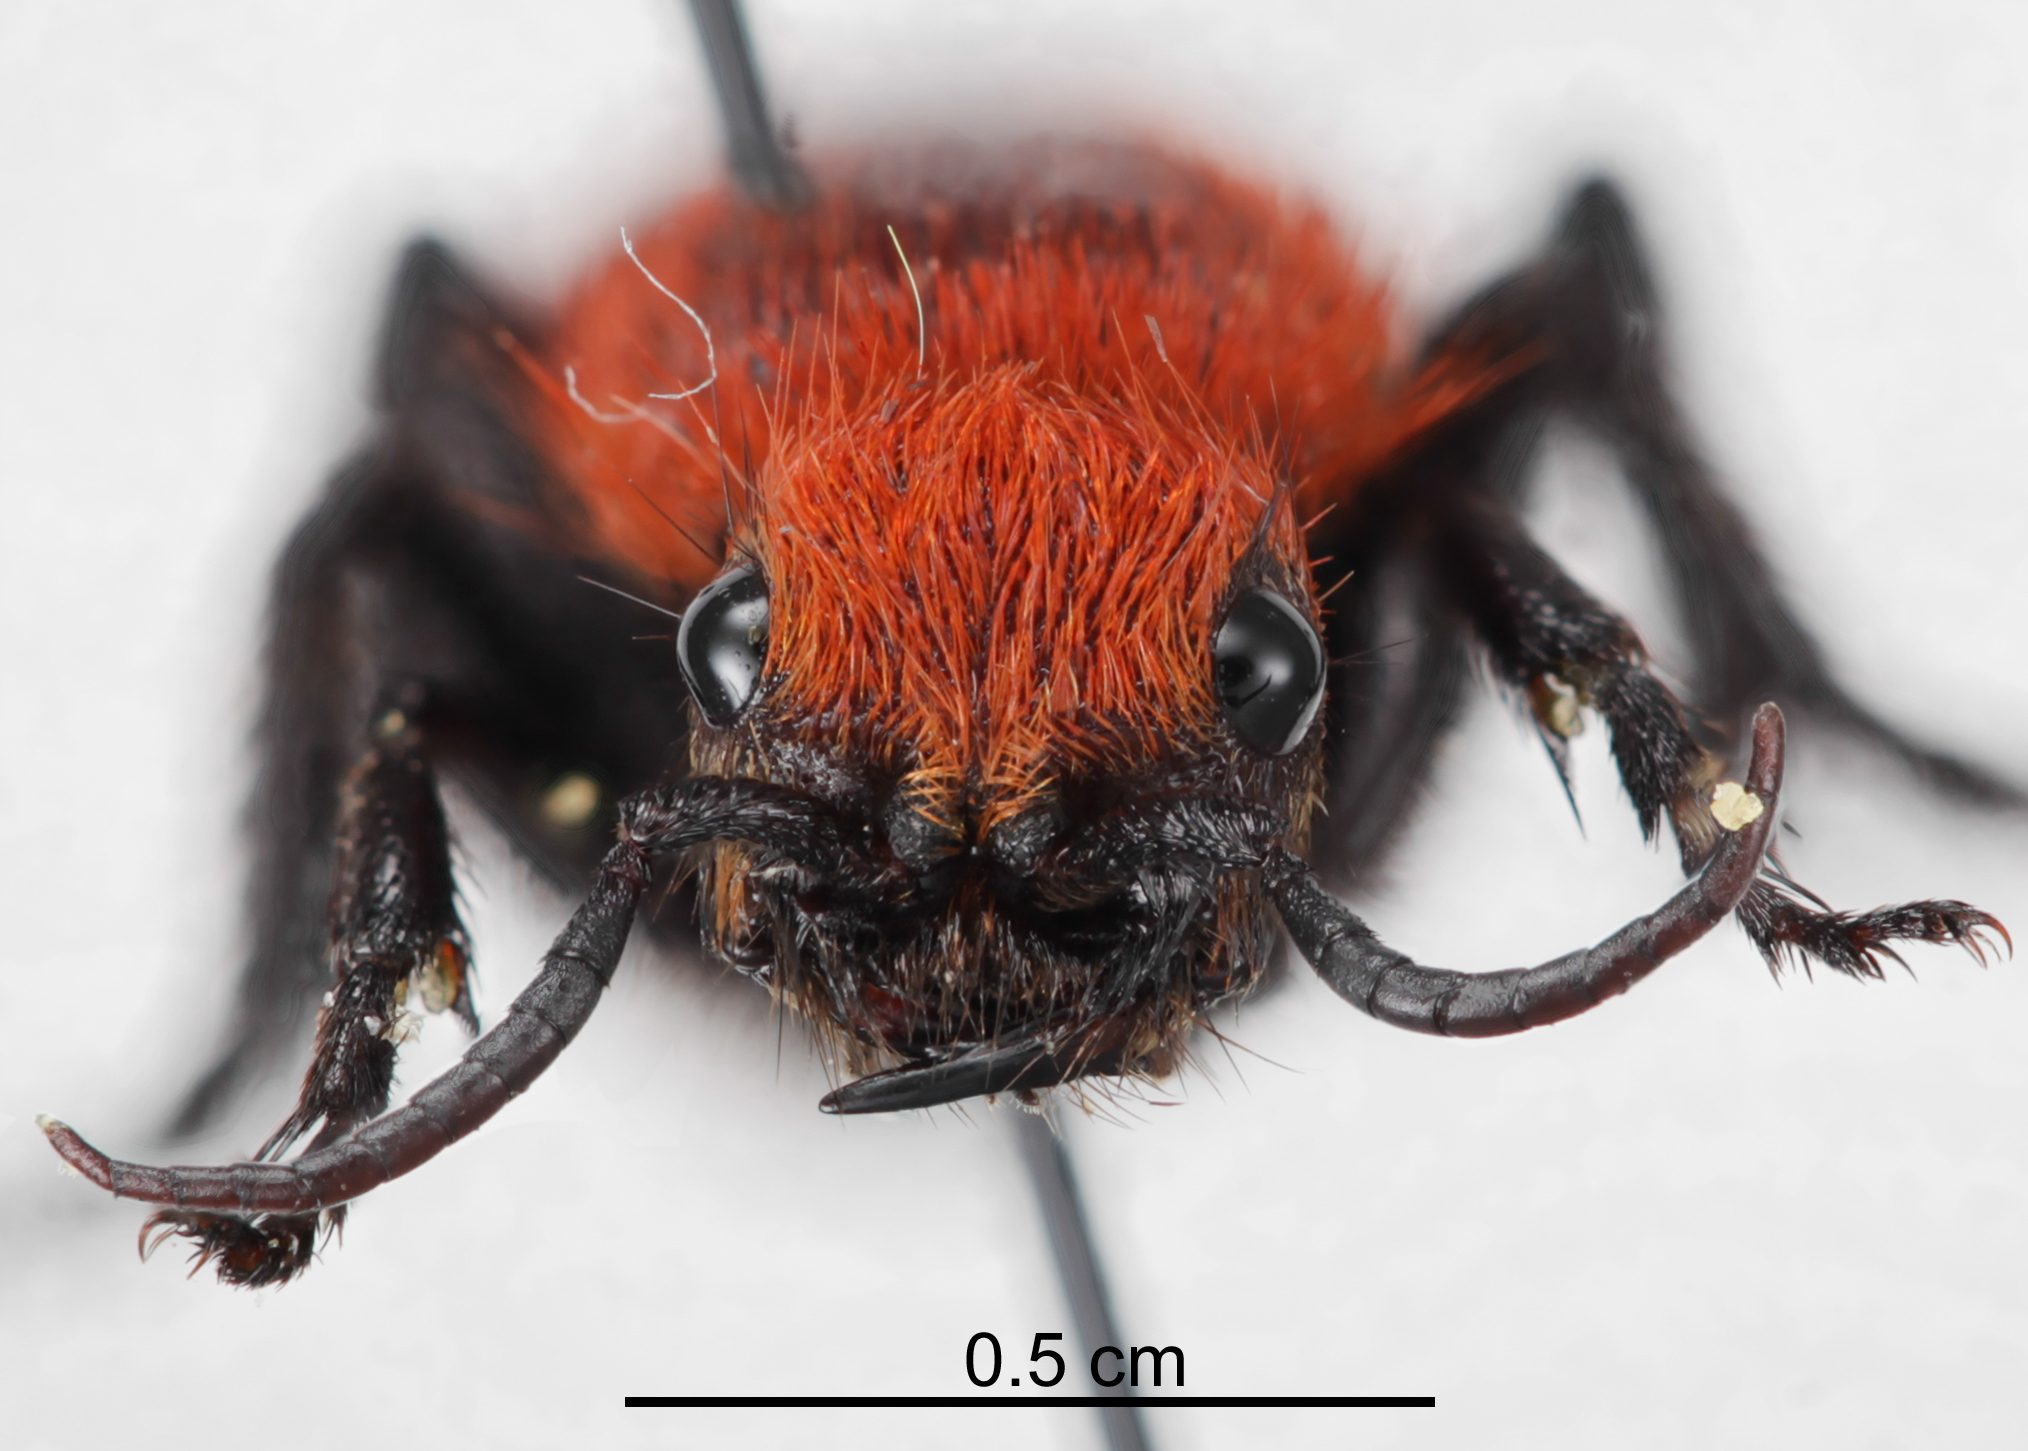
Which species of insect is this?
Dasymutilla occidentalis
